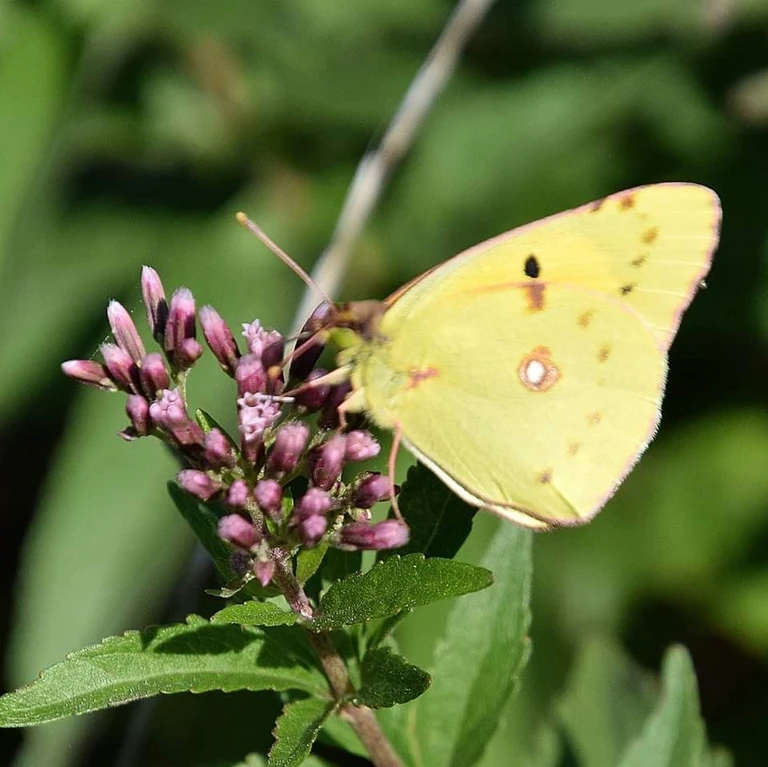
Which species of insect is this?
Colias croceus
